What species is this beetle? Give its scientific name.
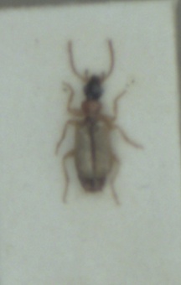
Philorhizus melanocephalus
